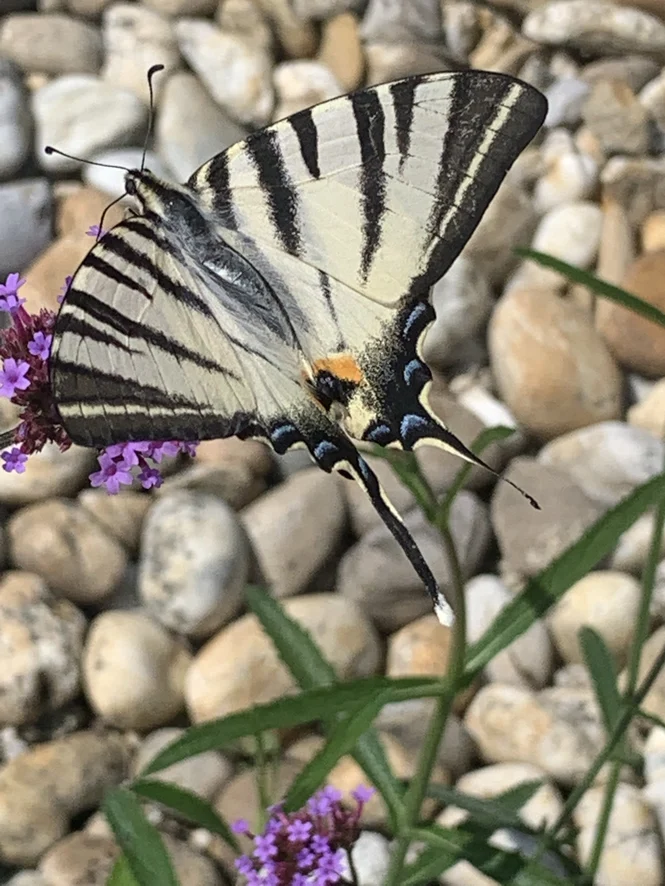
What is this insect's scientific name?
Iphiclides podalirius
